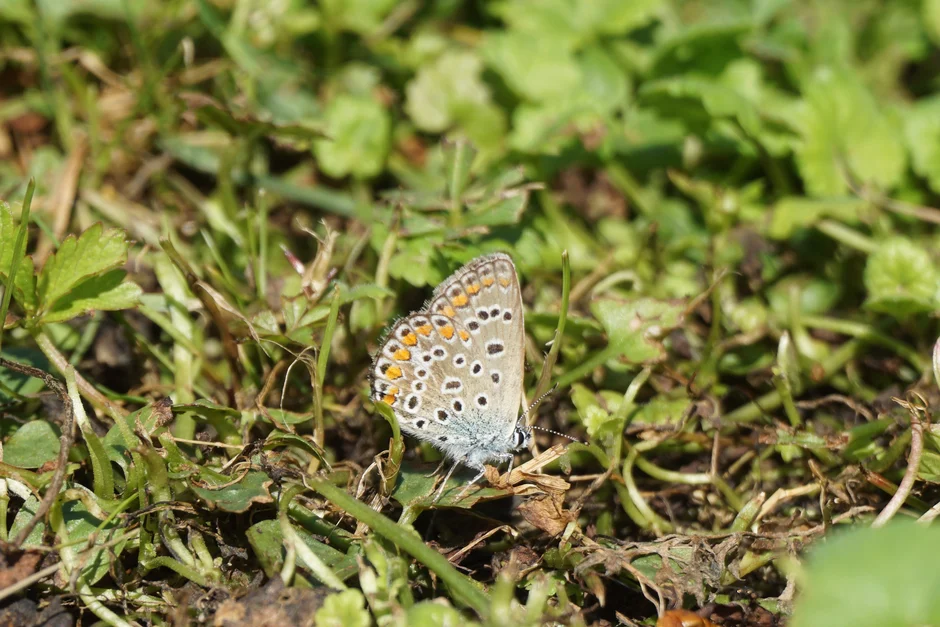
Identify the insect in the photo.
Polyommatus icarus
